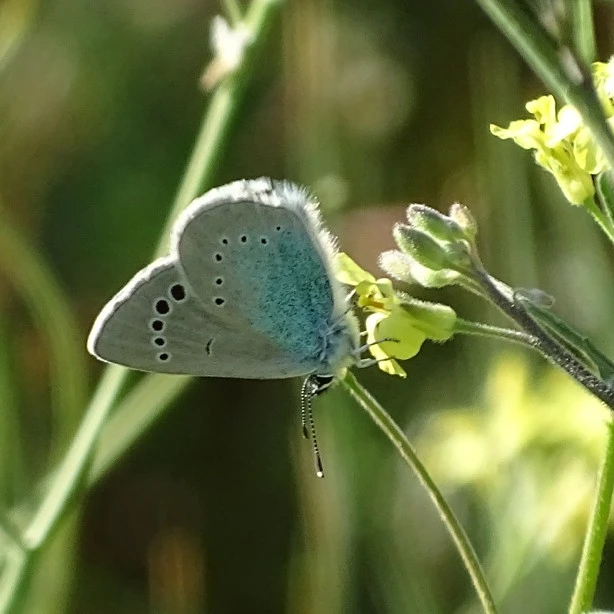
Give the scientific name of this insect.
Glaucopsyche alexis
